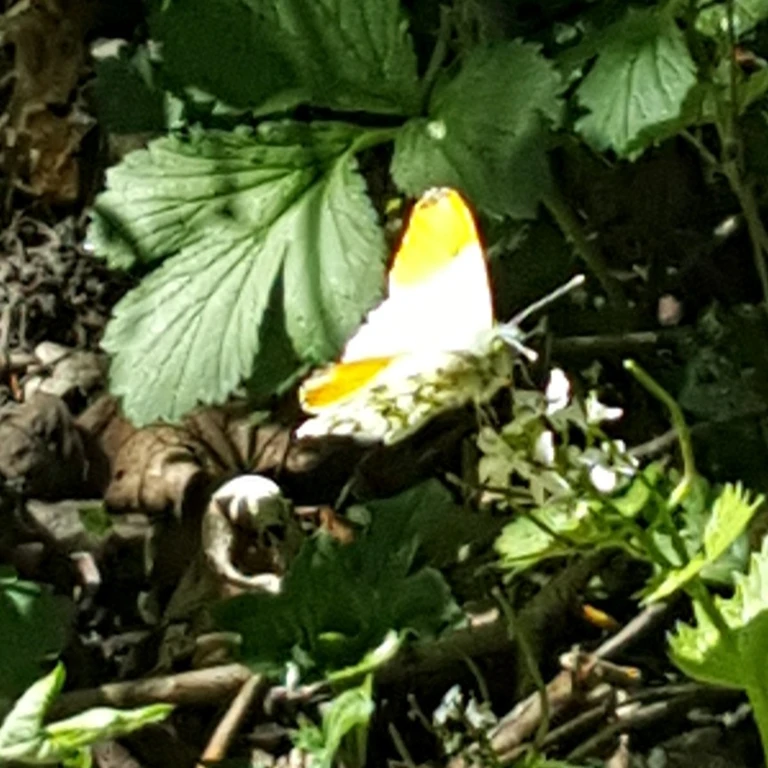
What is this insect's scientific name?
Anthocharis cardamines
